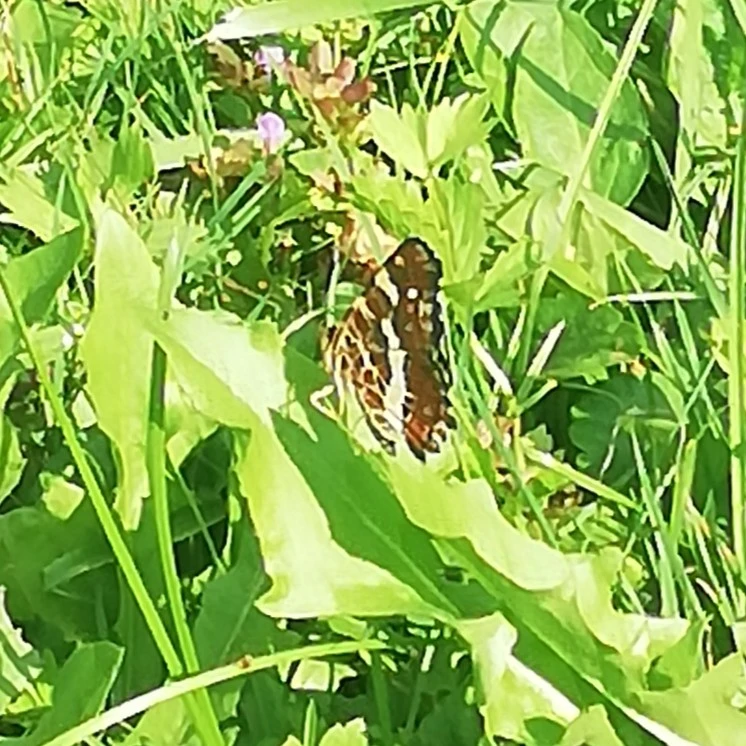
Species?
Araschnia levana
